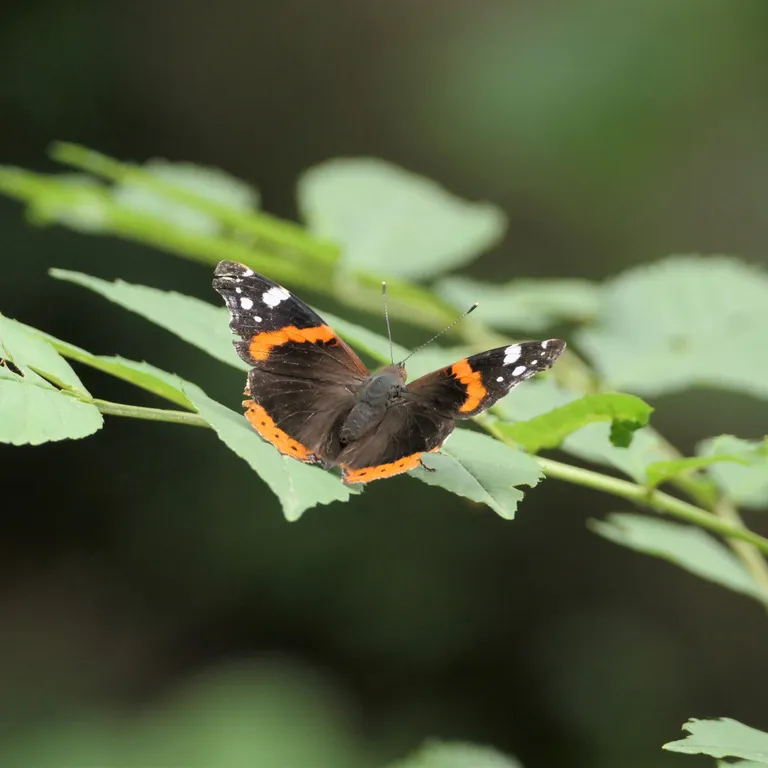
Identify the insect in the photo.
Vanessa atalanta
